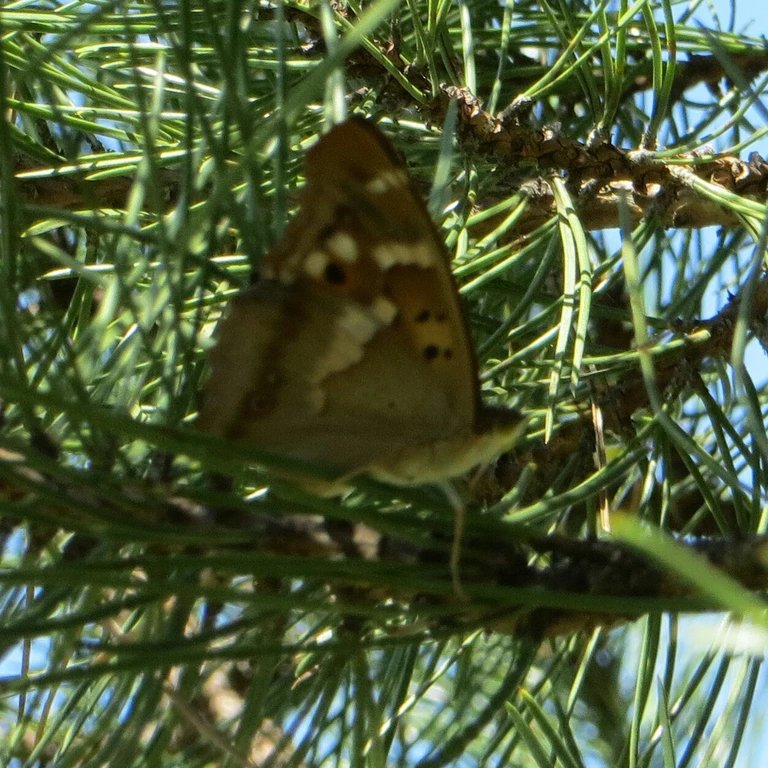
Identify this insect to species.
Apatura ilia
